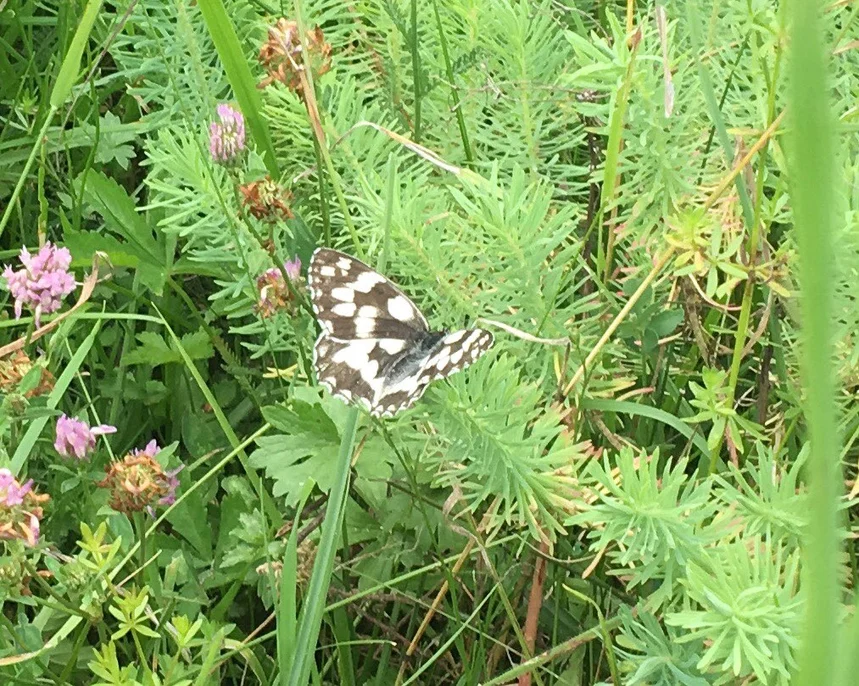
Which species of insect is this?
Melanargia galathea
